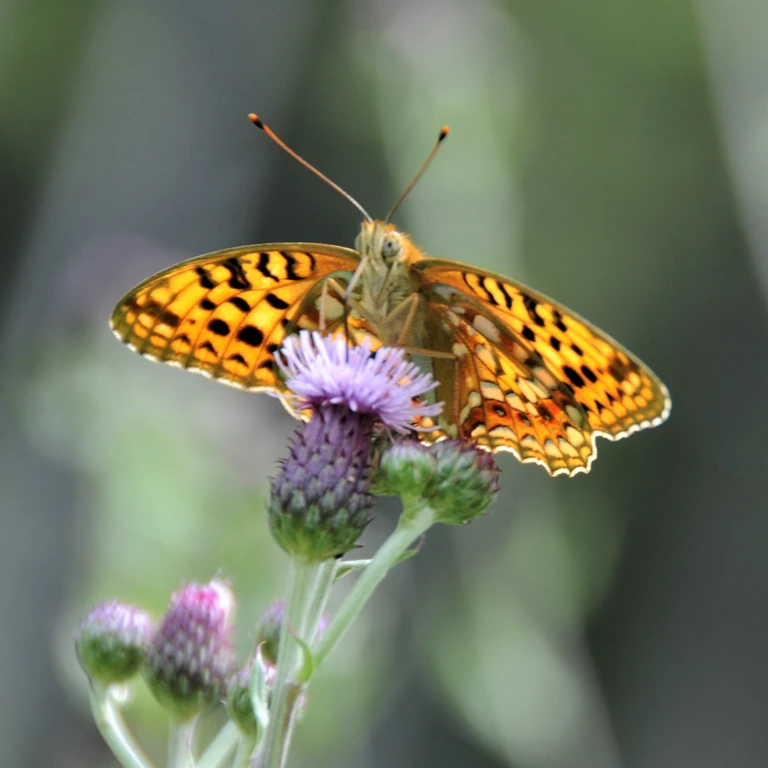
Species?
Fabriciana adippe
